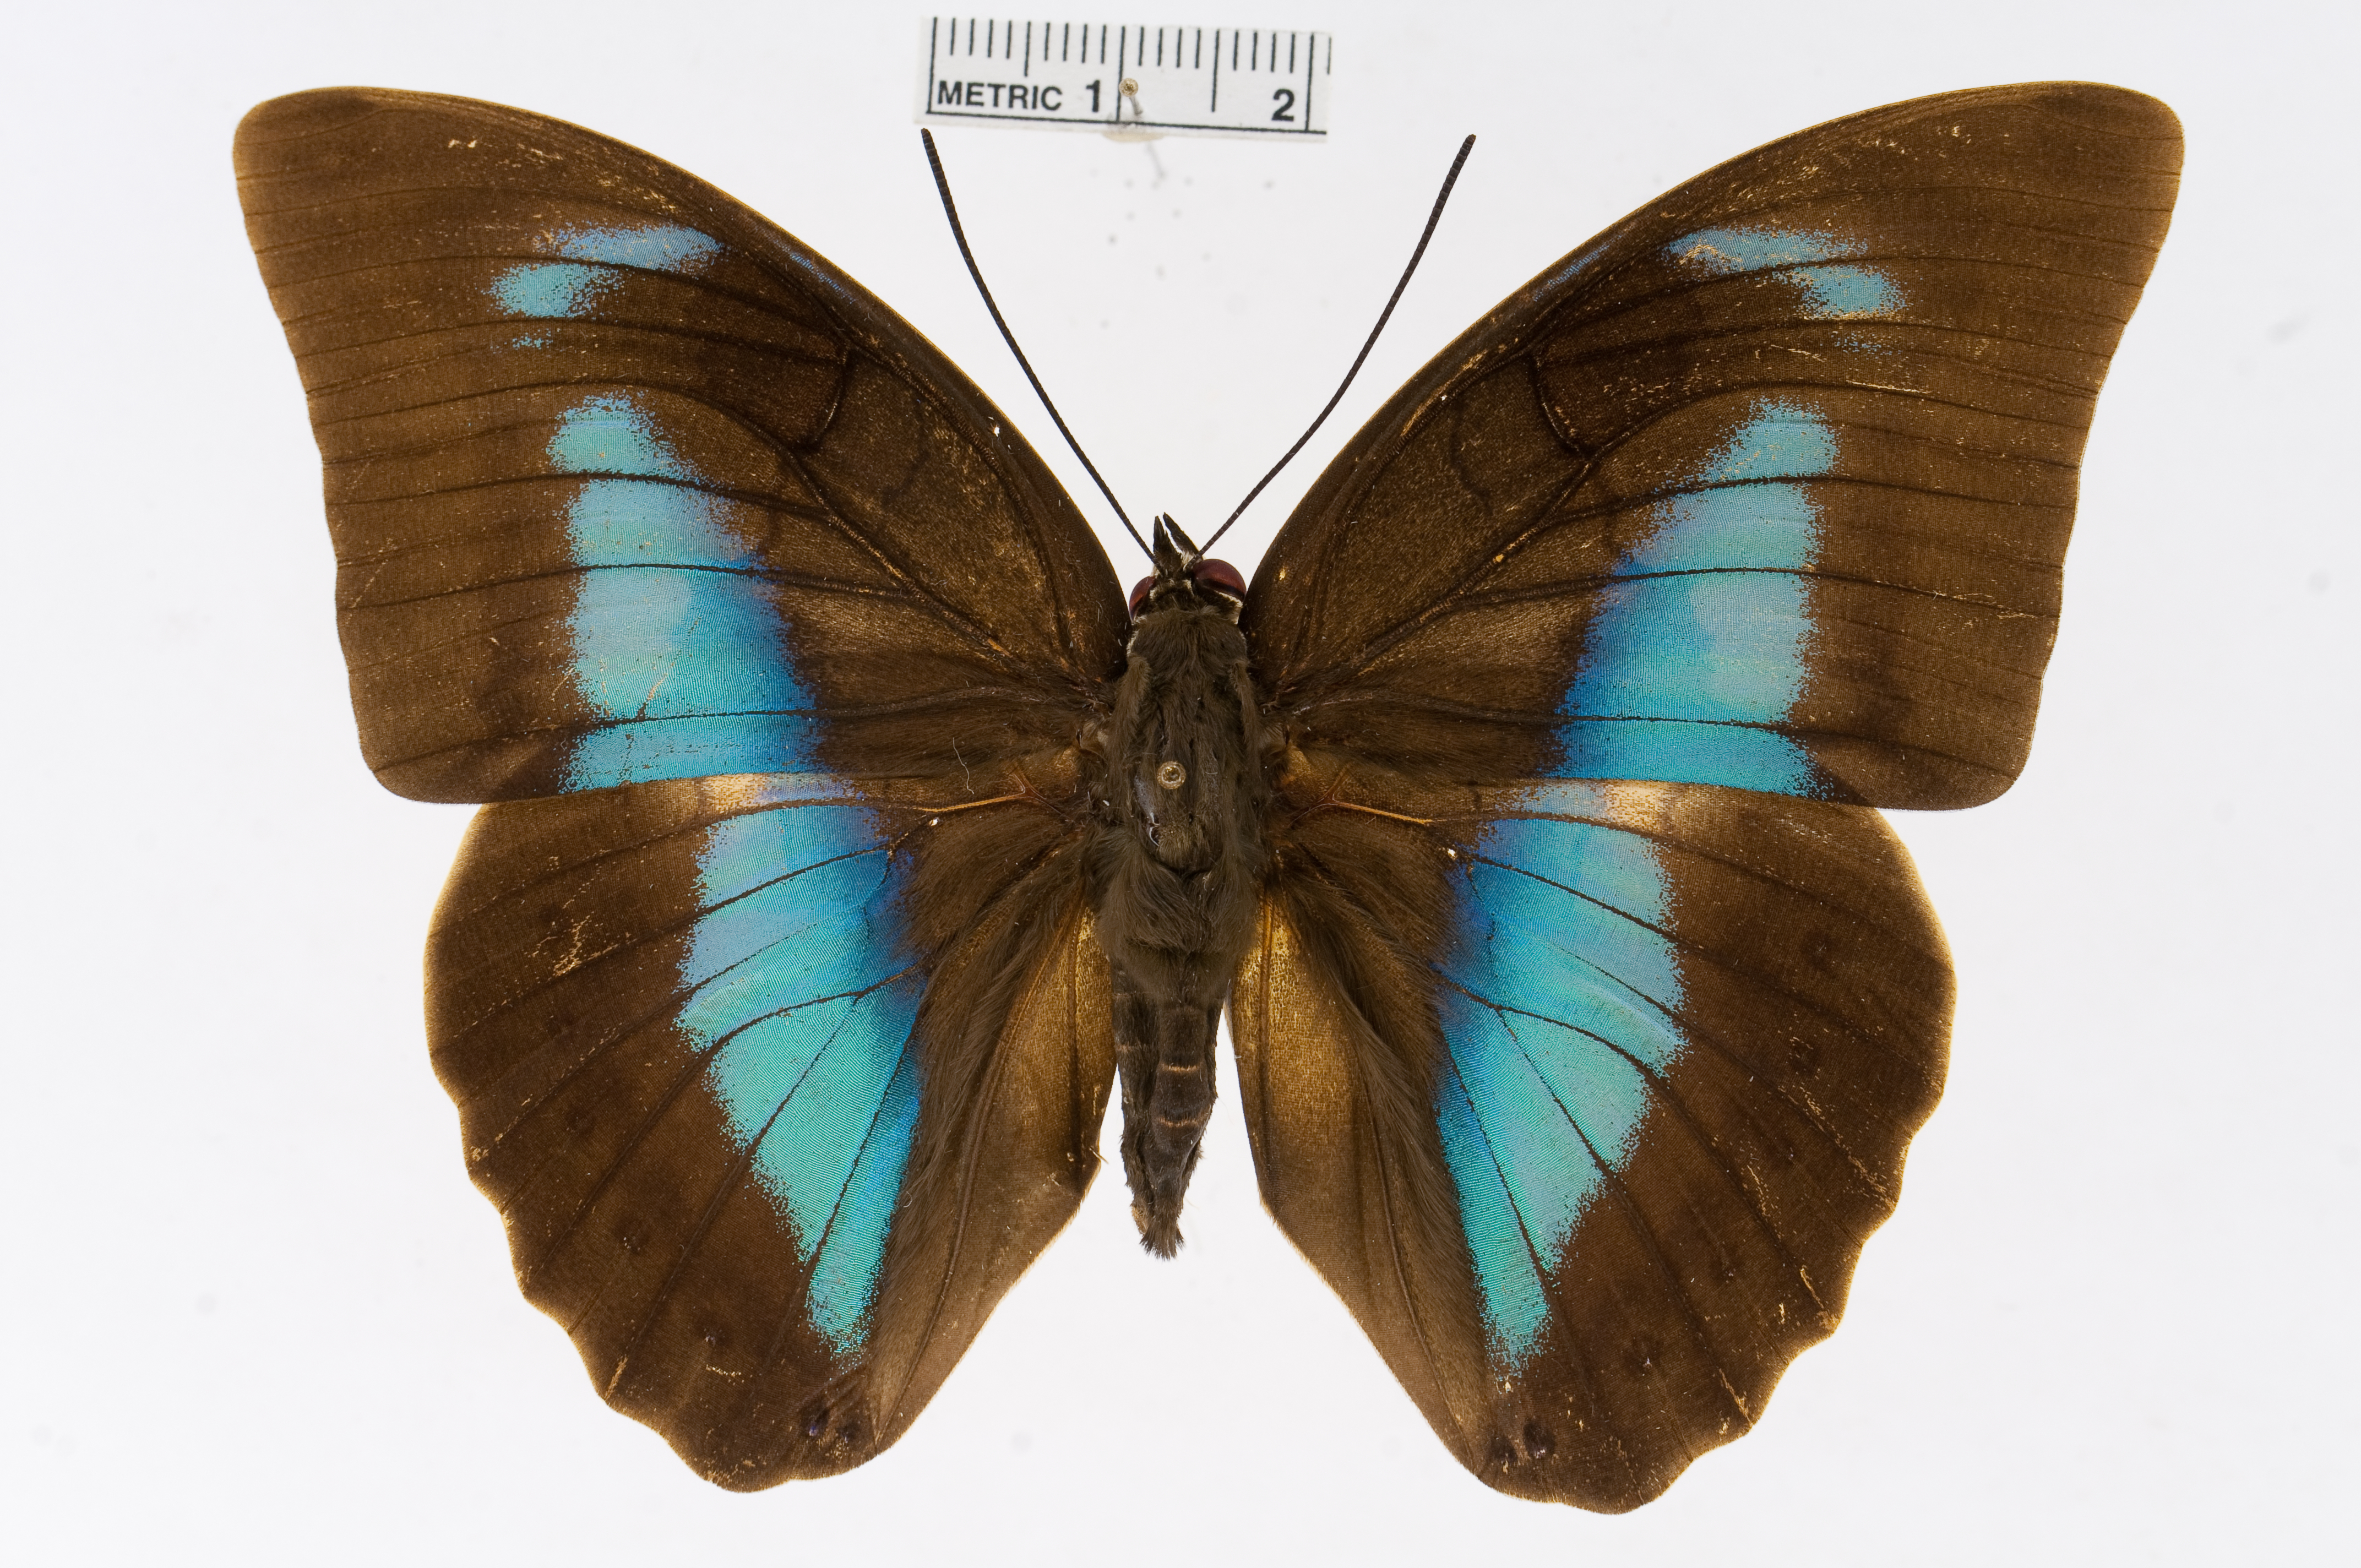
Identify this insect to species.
Archaeoprepona amphimachus
